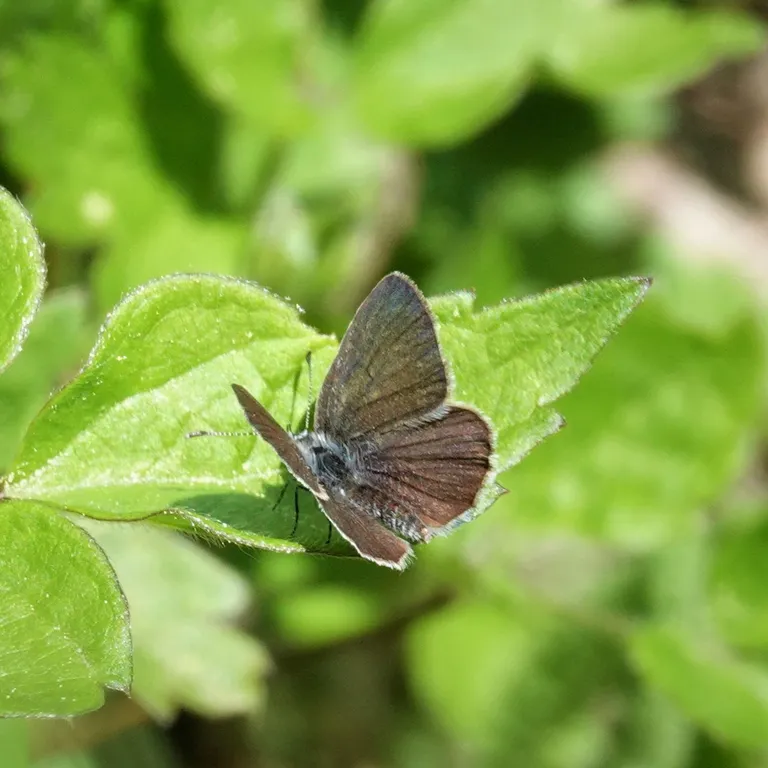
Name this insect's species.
Cupido minimus
